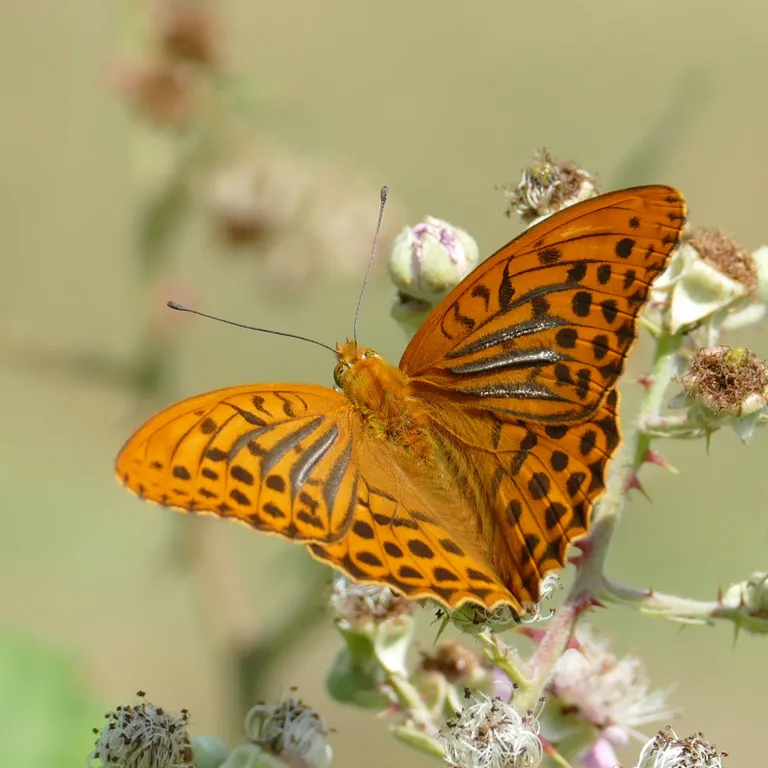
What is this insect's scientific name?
Argynnis paphia
